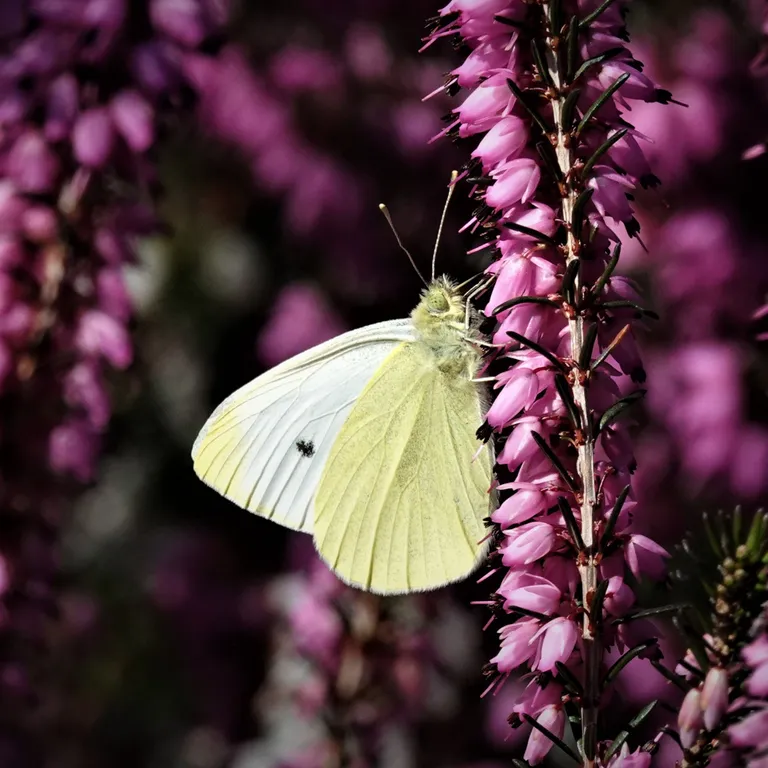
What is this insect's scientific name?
Pieris rapae
